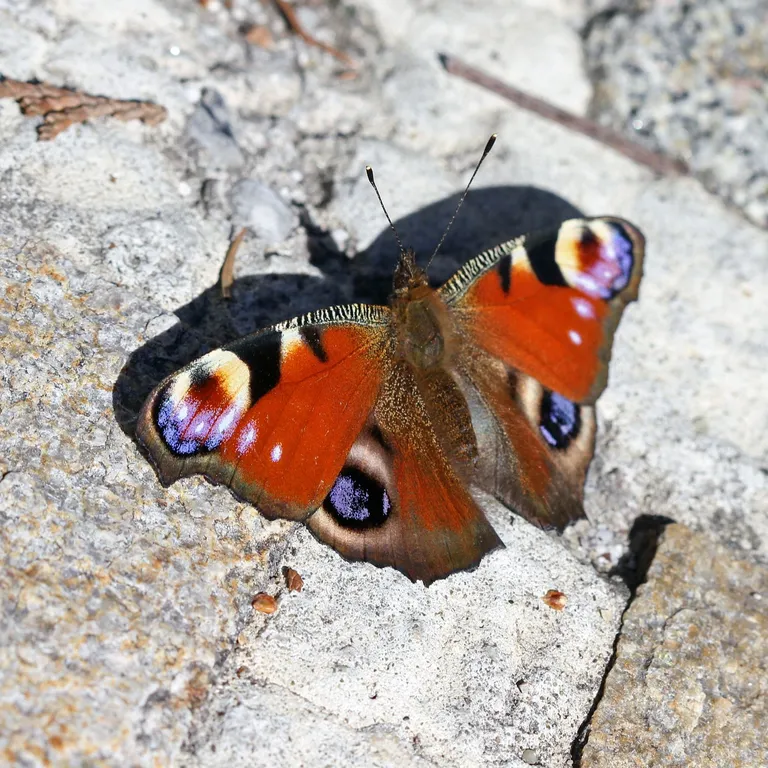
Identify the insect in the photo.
Aglais io
